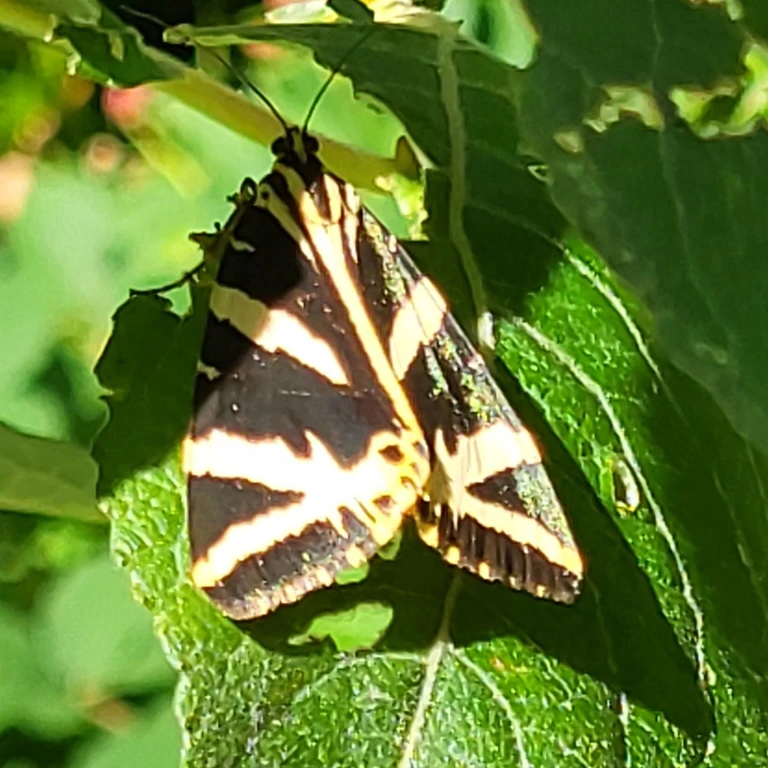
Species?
Euplagia quadripunctaria
